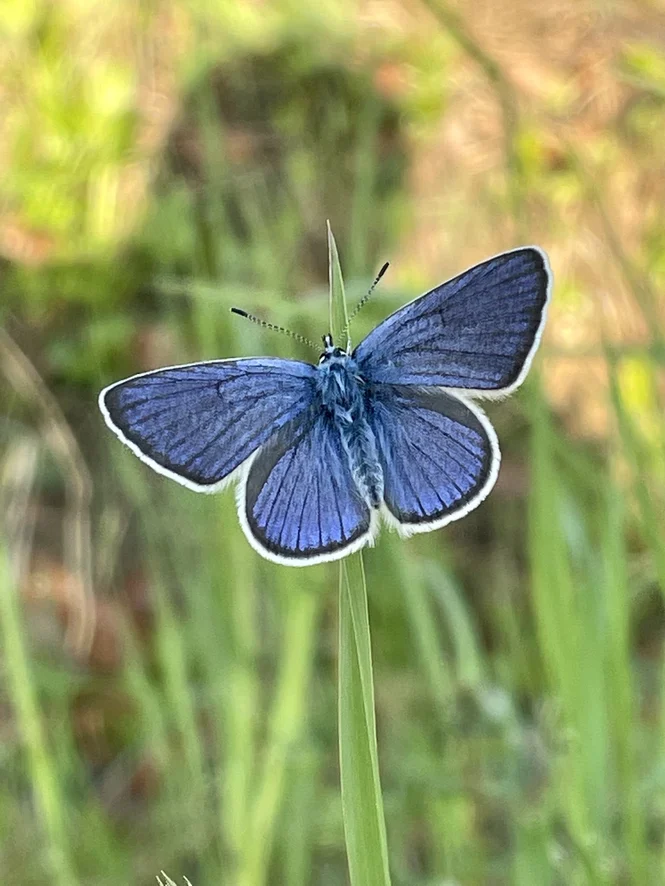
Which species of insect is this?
Cyaniris semiargus
